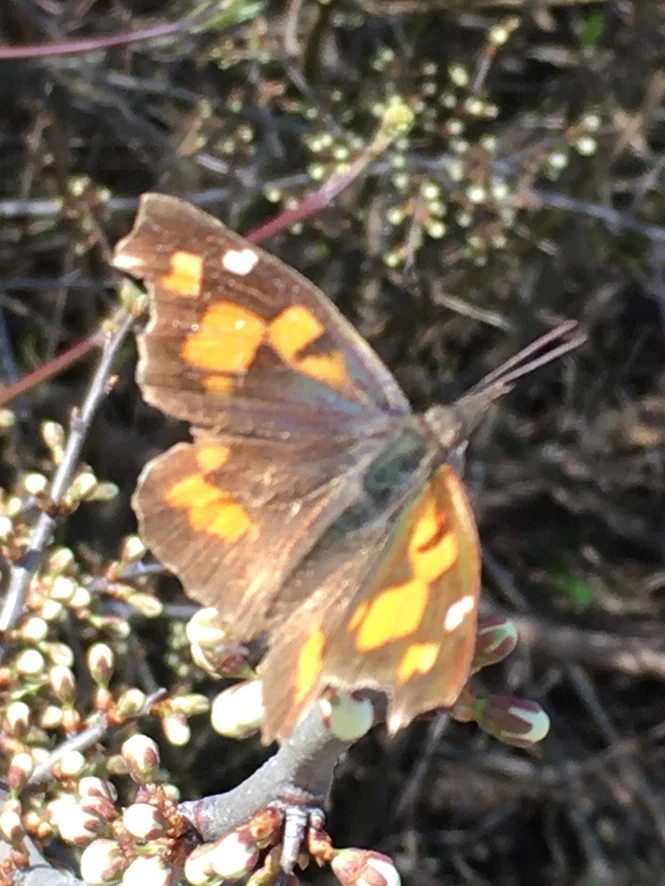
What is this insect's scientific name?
Libythea celtis
